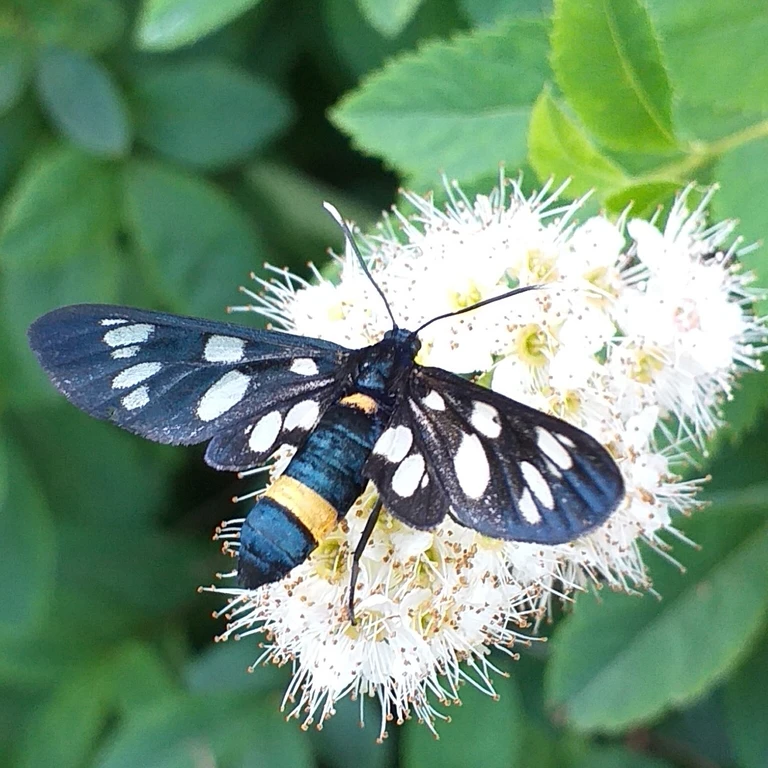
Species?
Amata phegea
